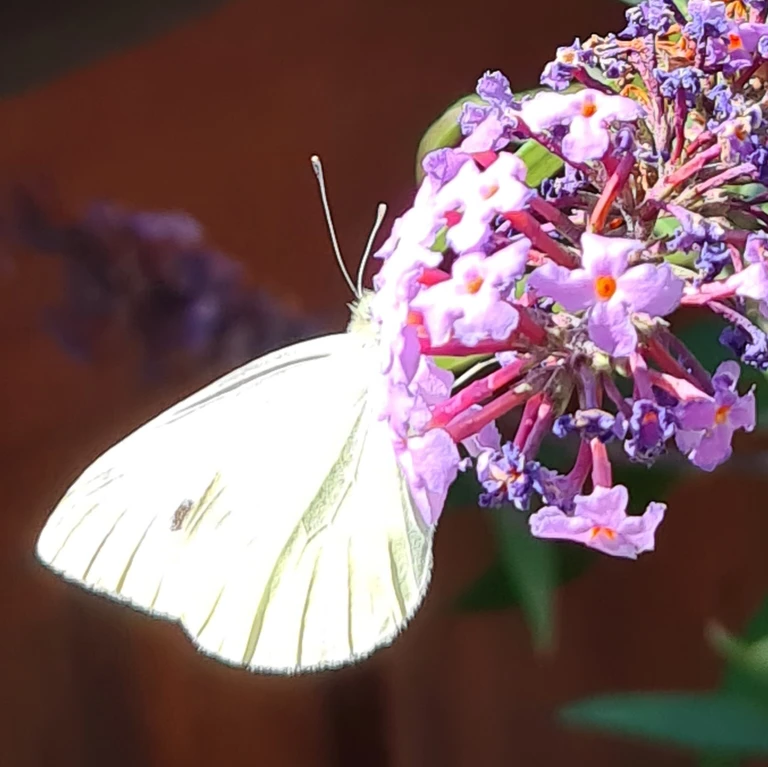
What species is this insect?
Pieris rapae
